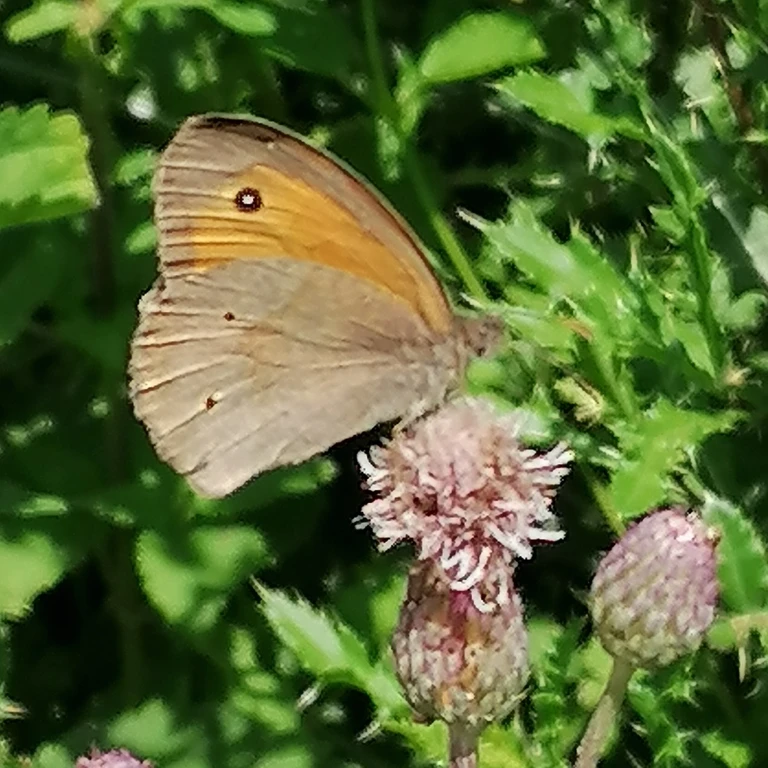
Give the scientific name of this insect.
Maniola jurtina
